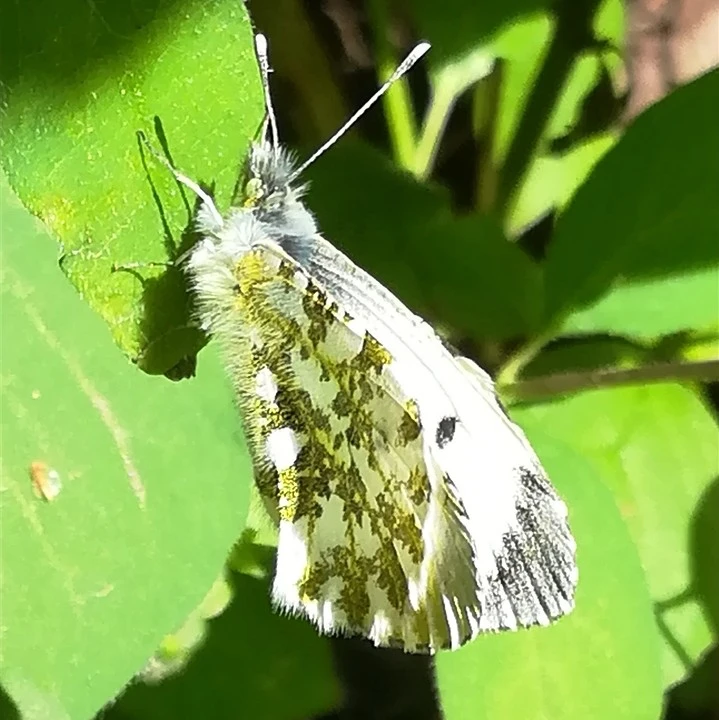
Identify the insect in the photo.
Anthocharis cardamines
